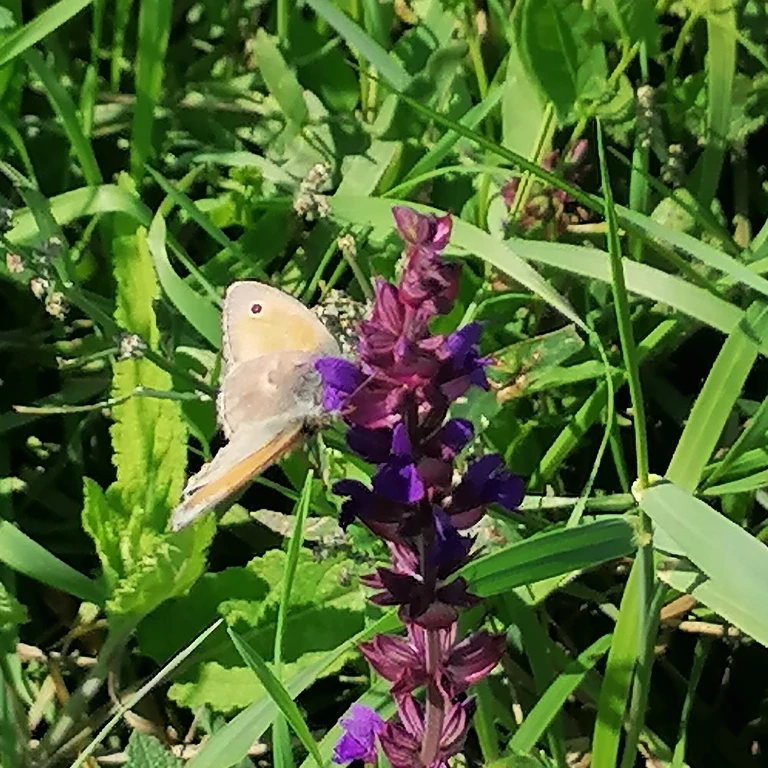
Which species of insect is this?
Coenonympha pamphilus
